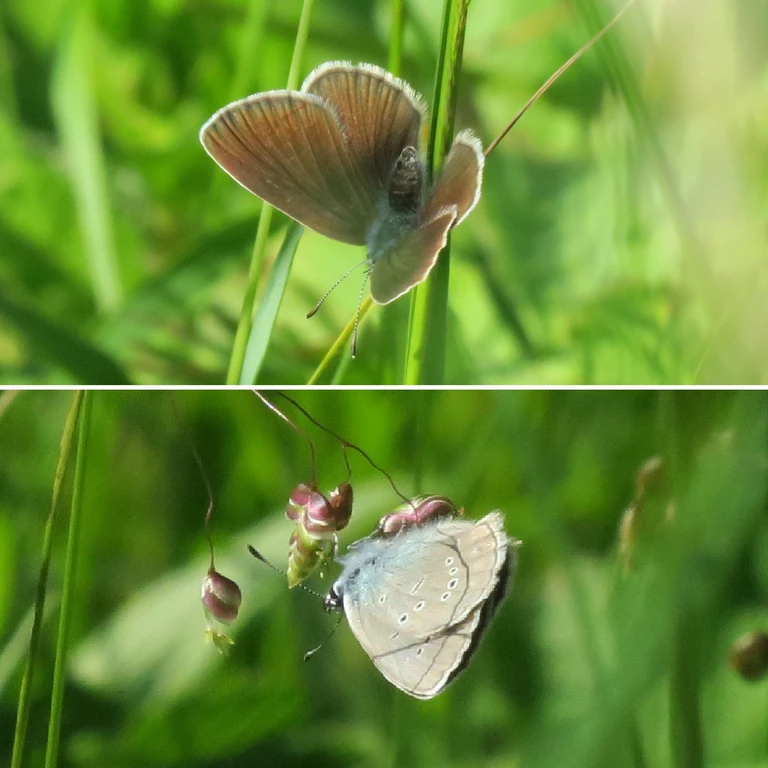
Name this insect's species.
Cyaniris semiargus
